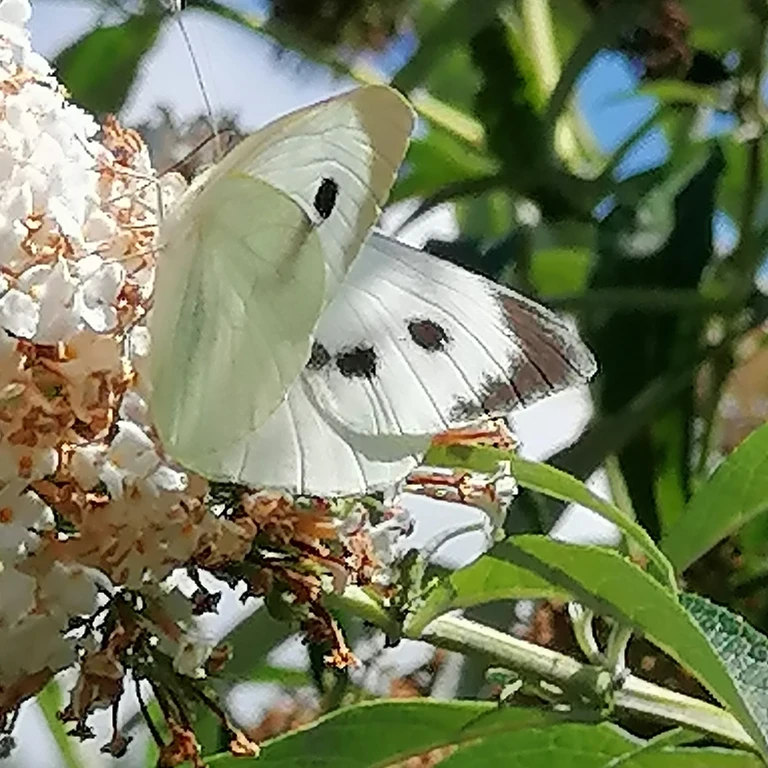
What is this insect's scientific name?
Pieris brassicae
